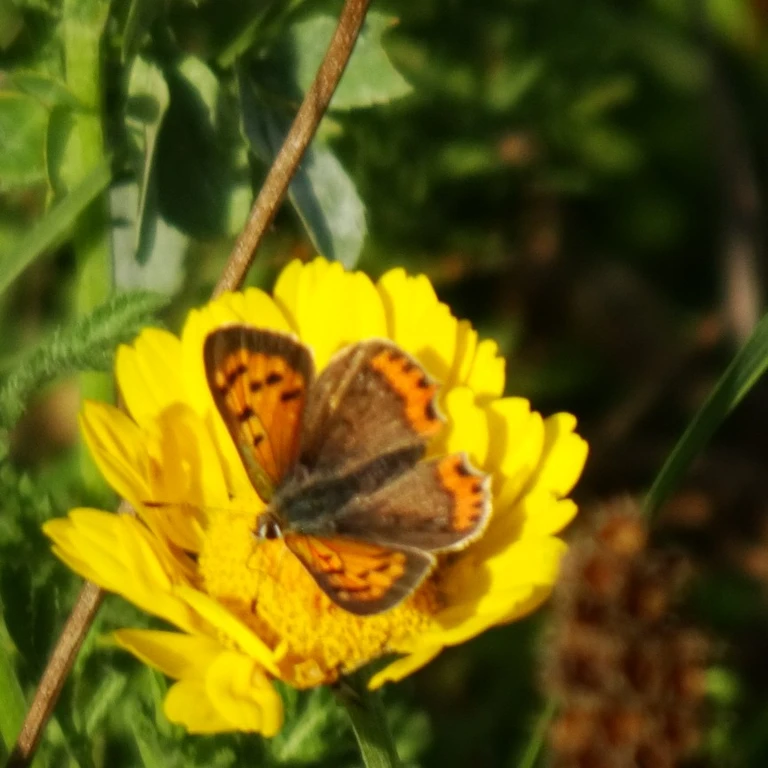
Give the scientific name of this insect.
Lycaena phlaeas
